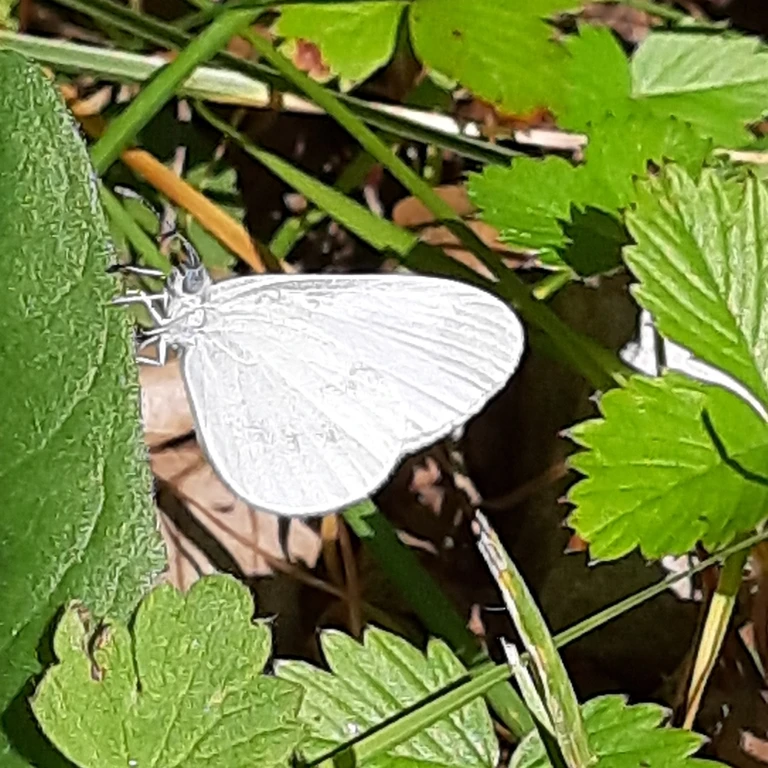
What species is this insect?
Leptidea sinapis/juvernica
